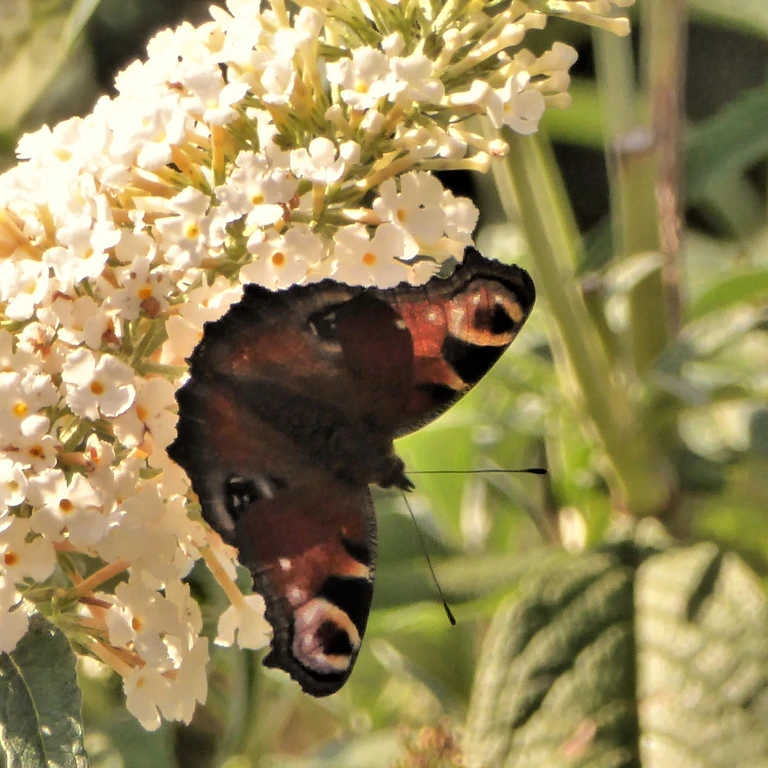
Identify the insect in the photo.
Aglais io
